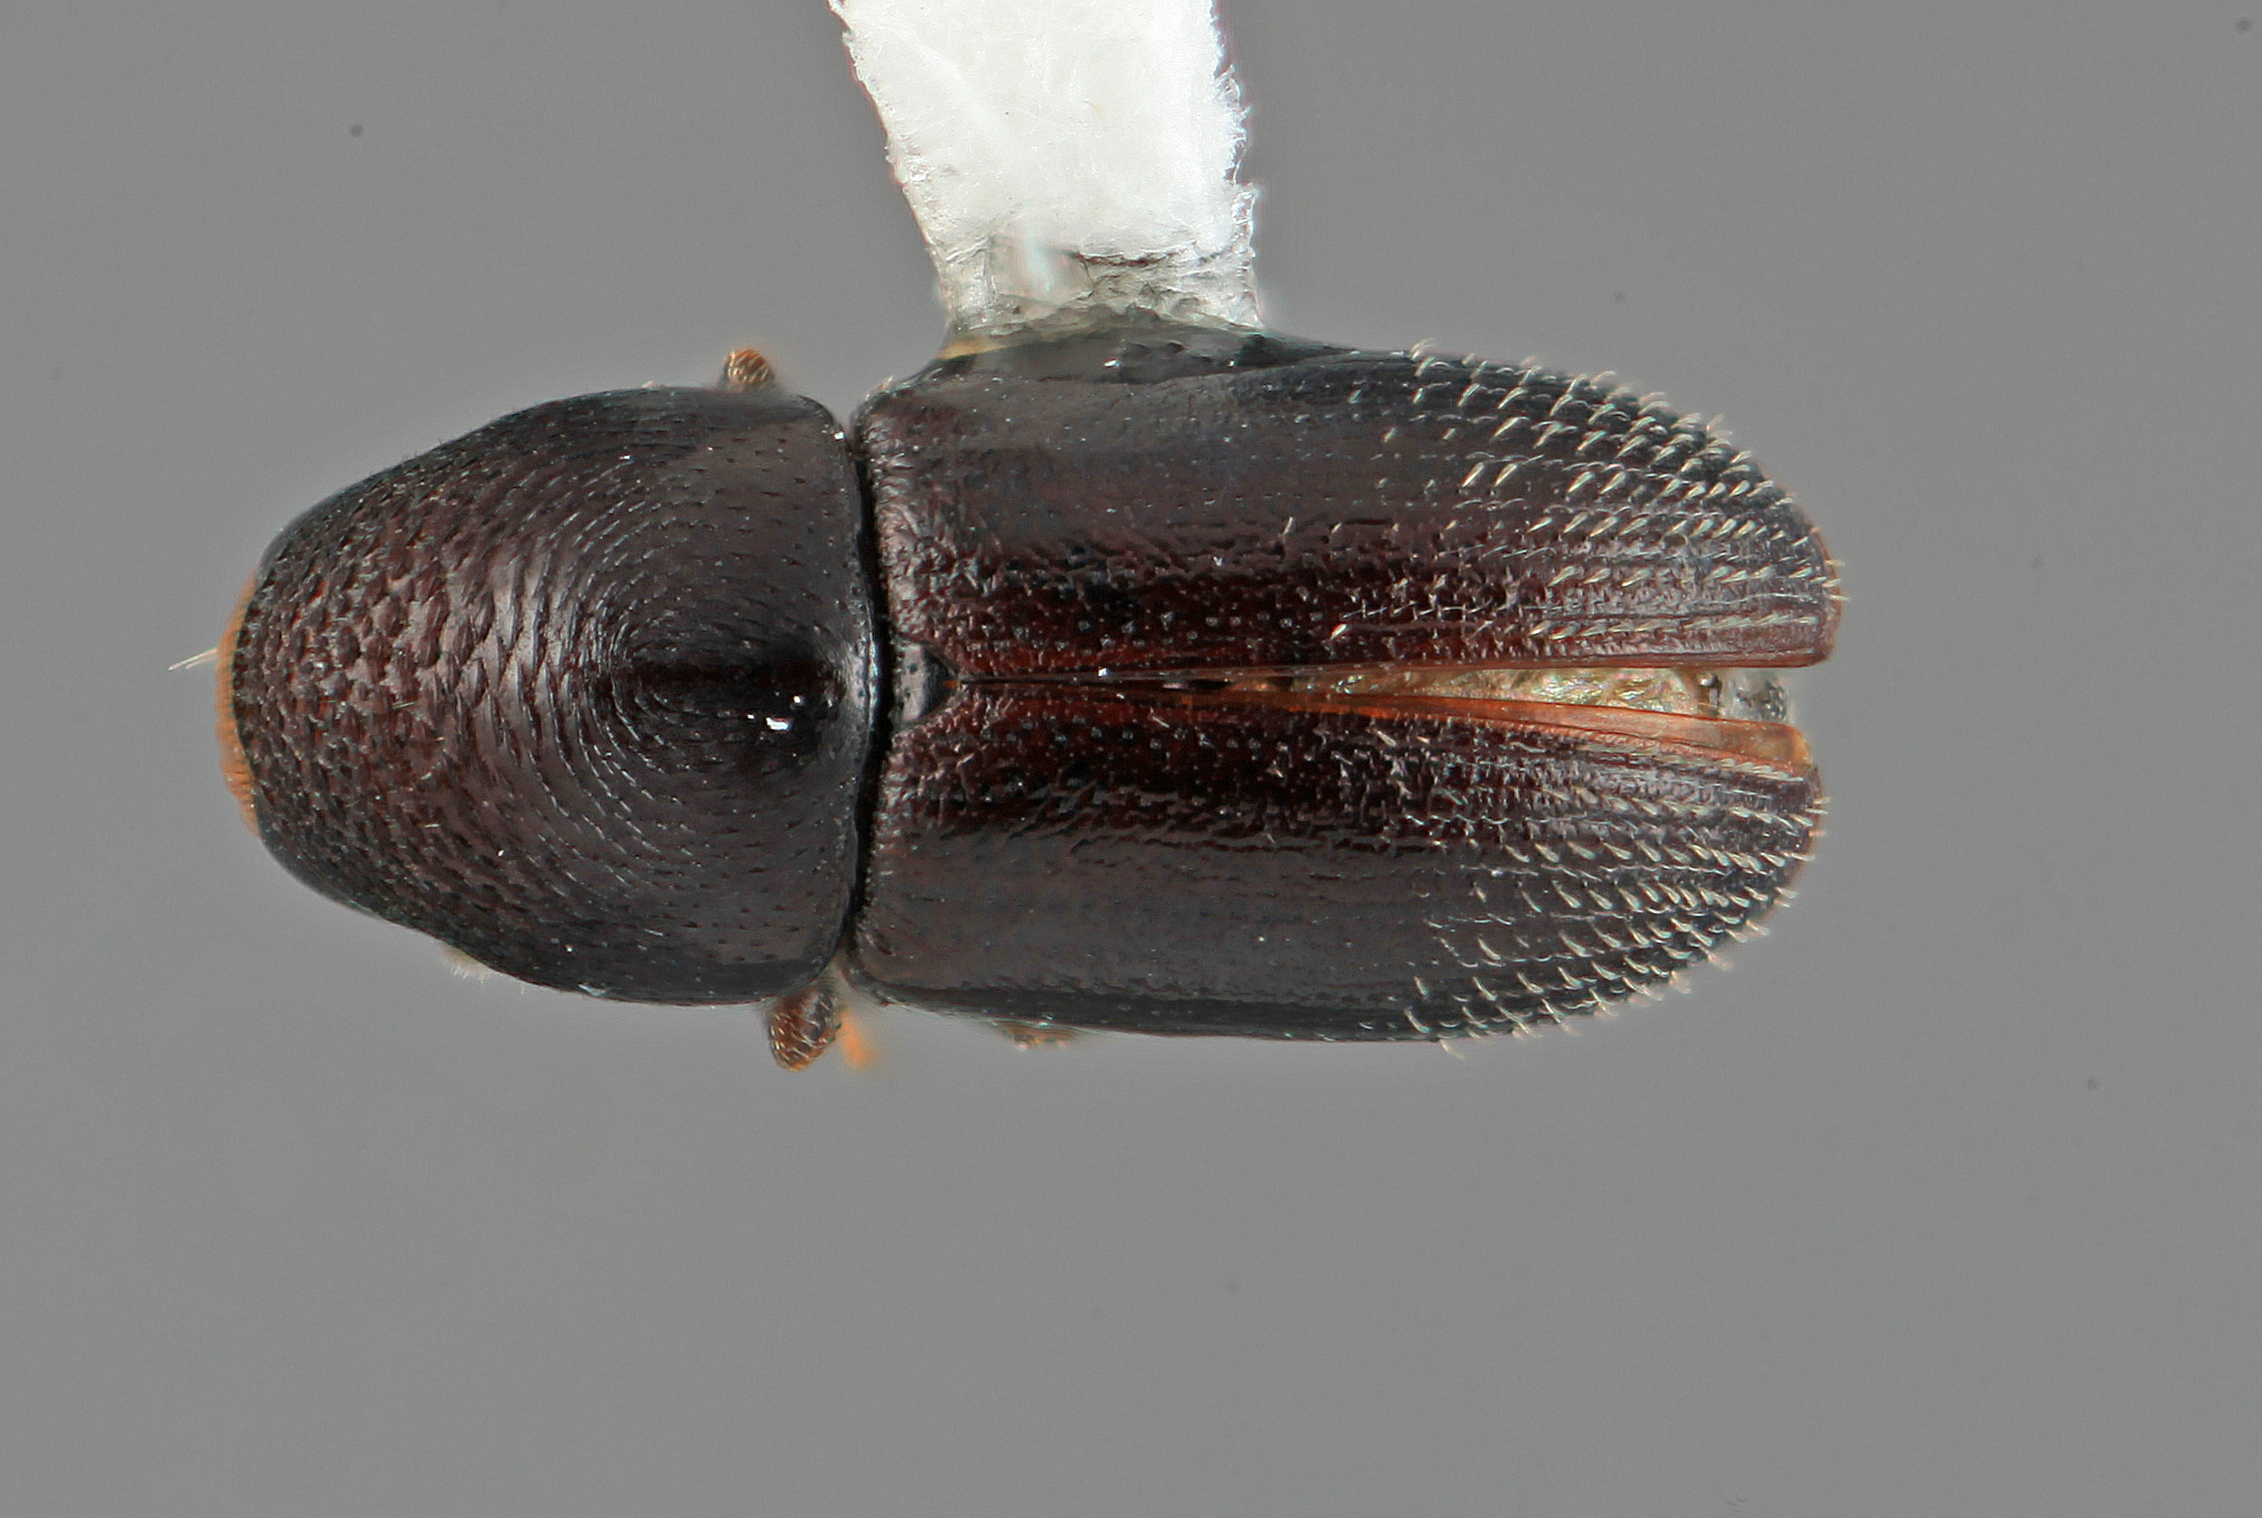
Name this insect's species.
Araptus expers
